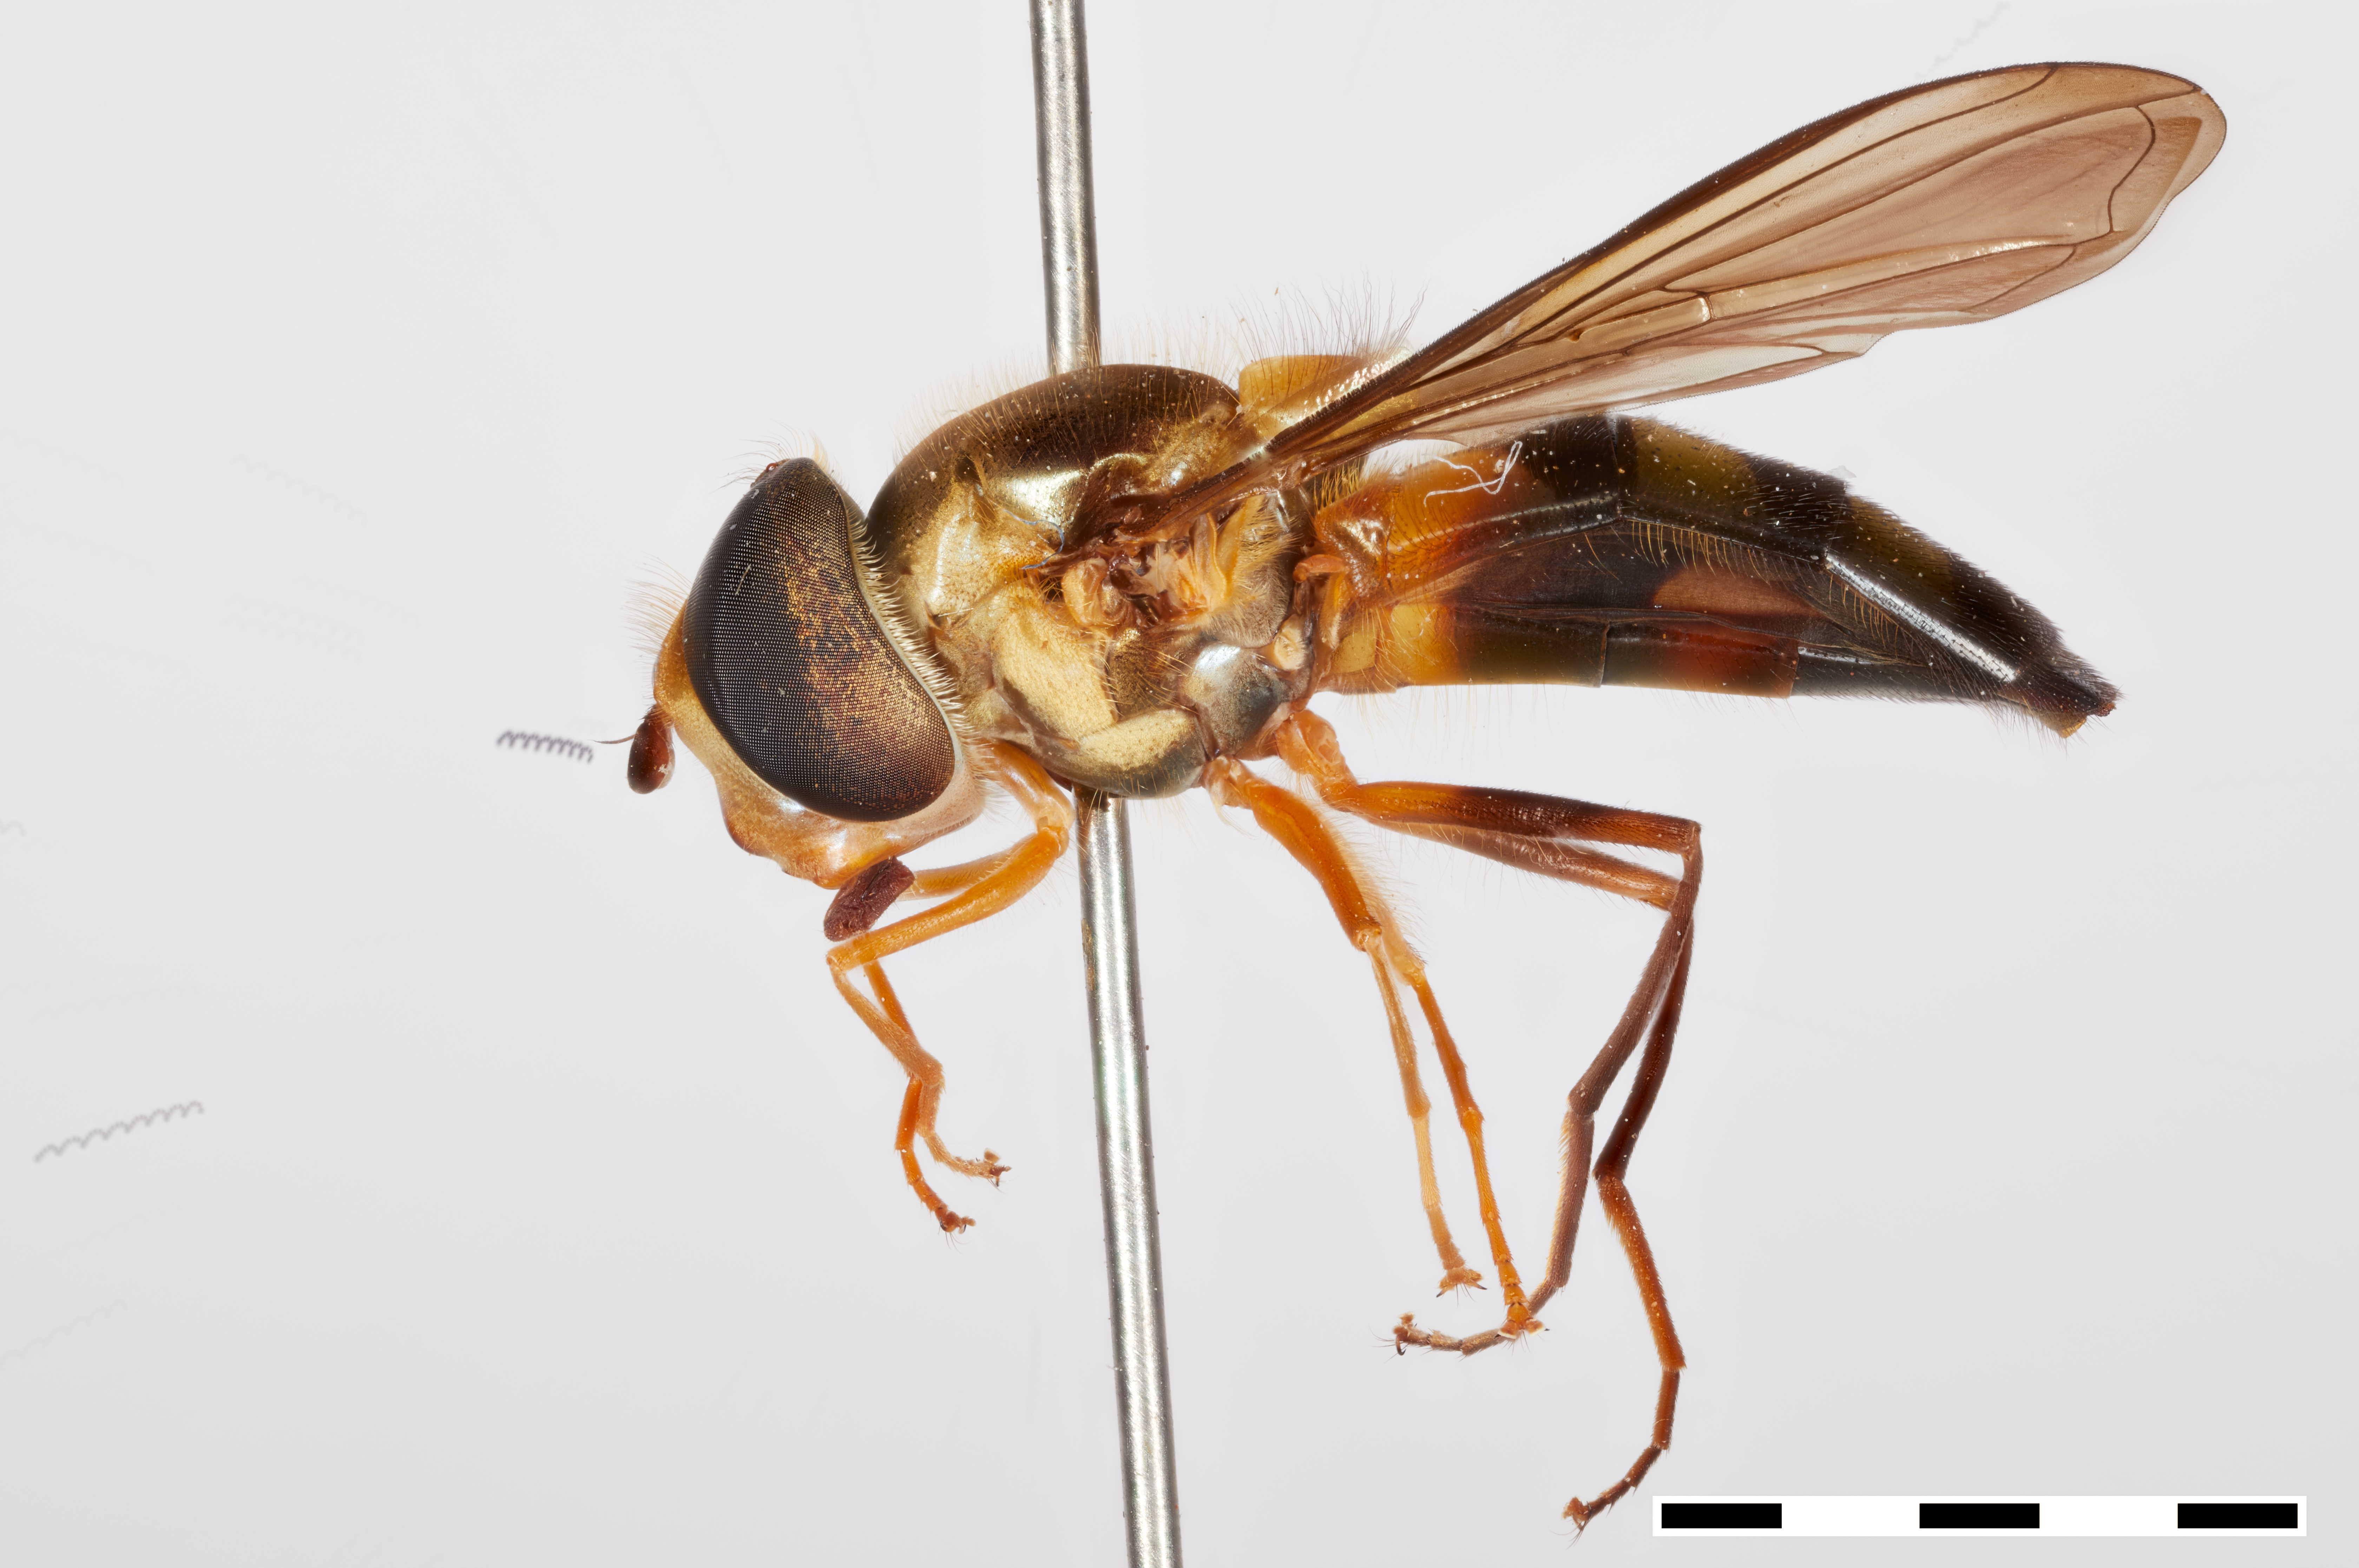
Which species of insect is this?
Meliscaeva mathisi
